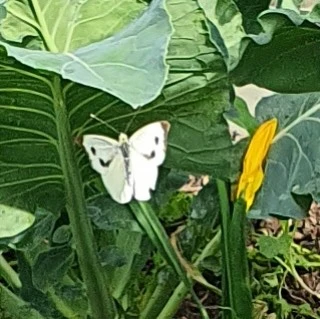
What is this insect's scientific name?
Pieris brassicae
